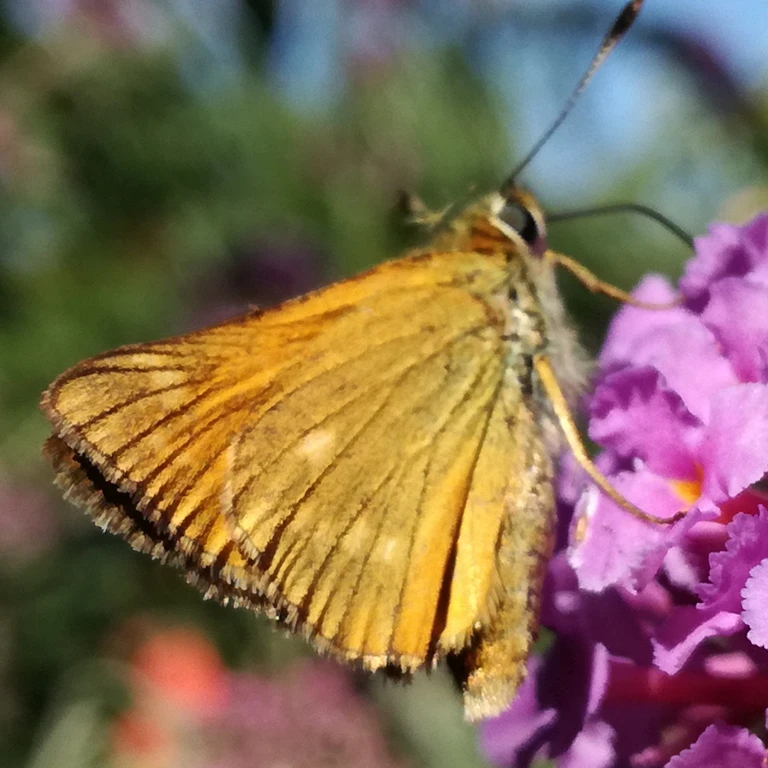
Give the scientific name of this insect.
Ochlodes sylvanus (also Ochlodes venata)
